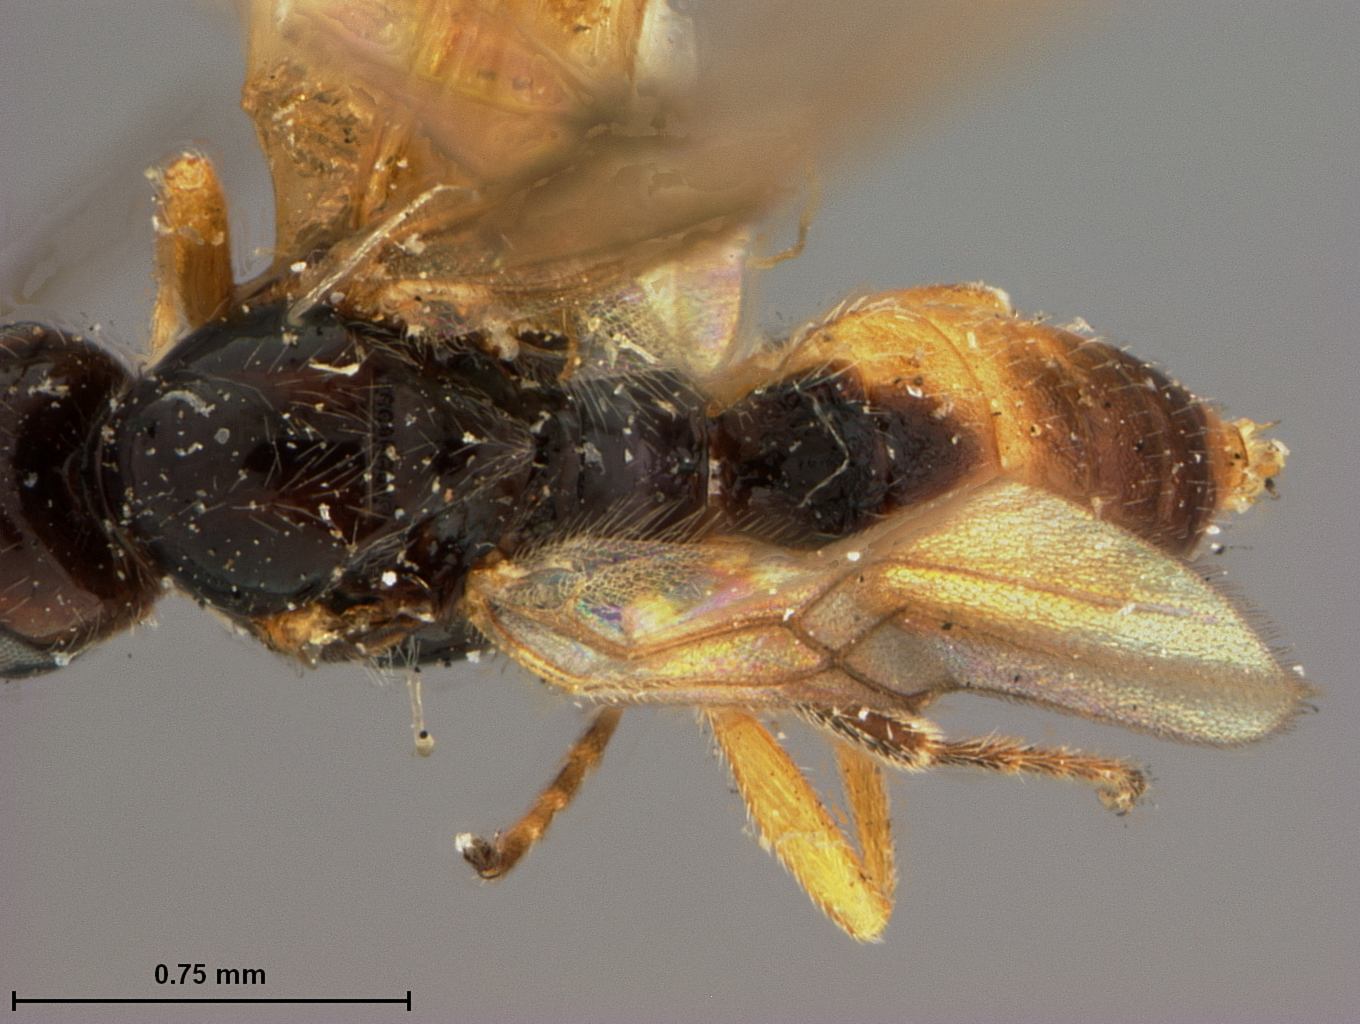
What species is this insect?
Bracon cookii
